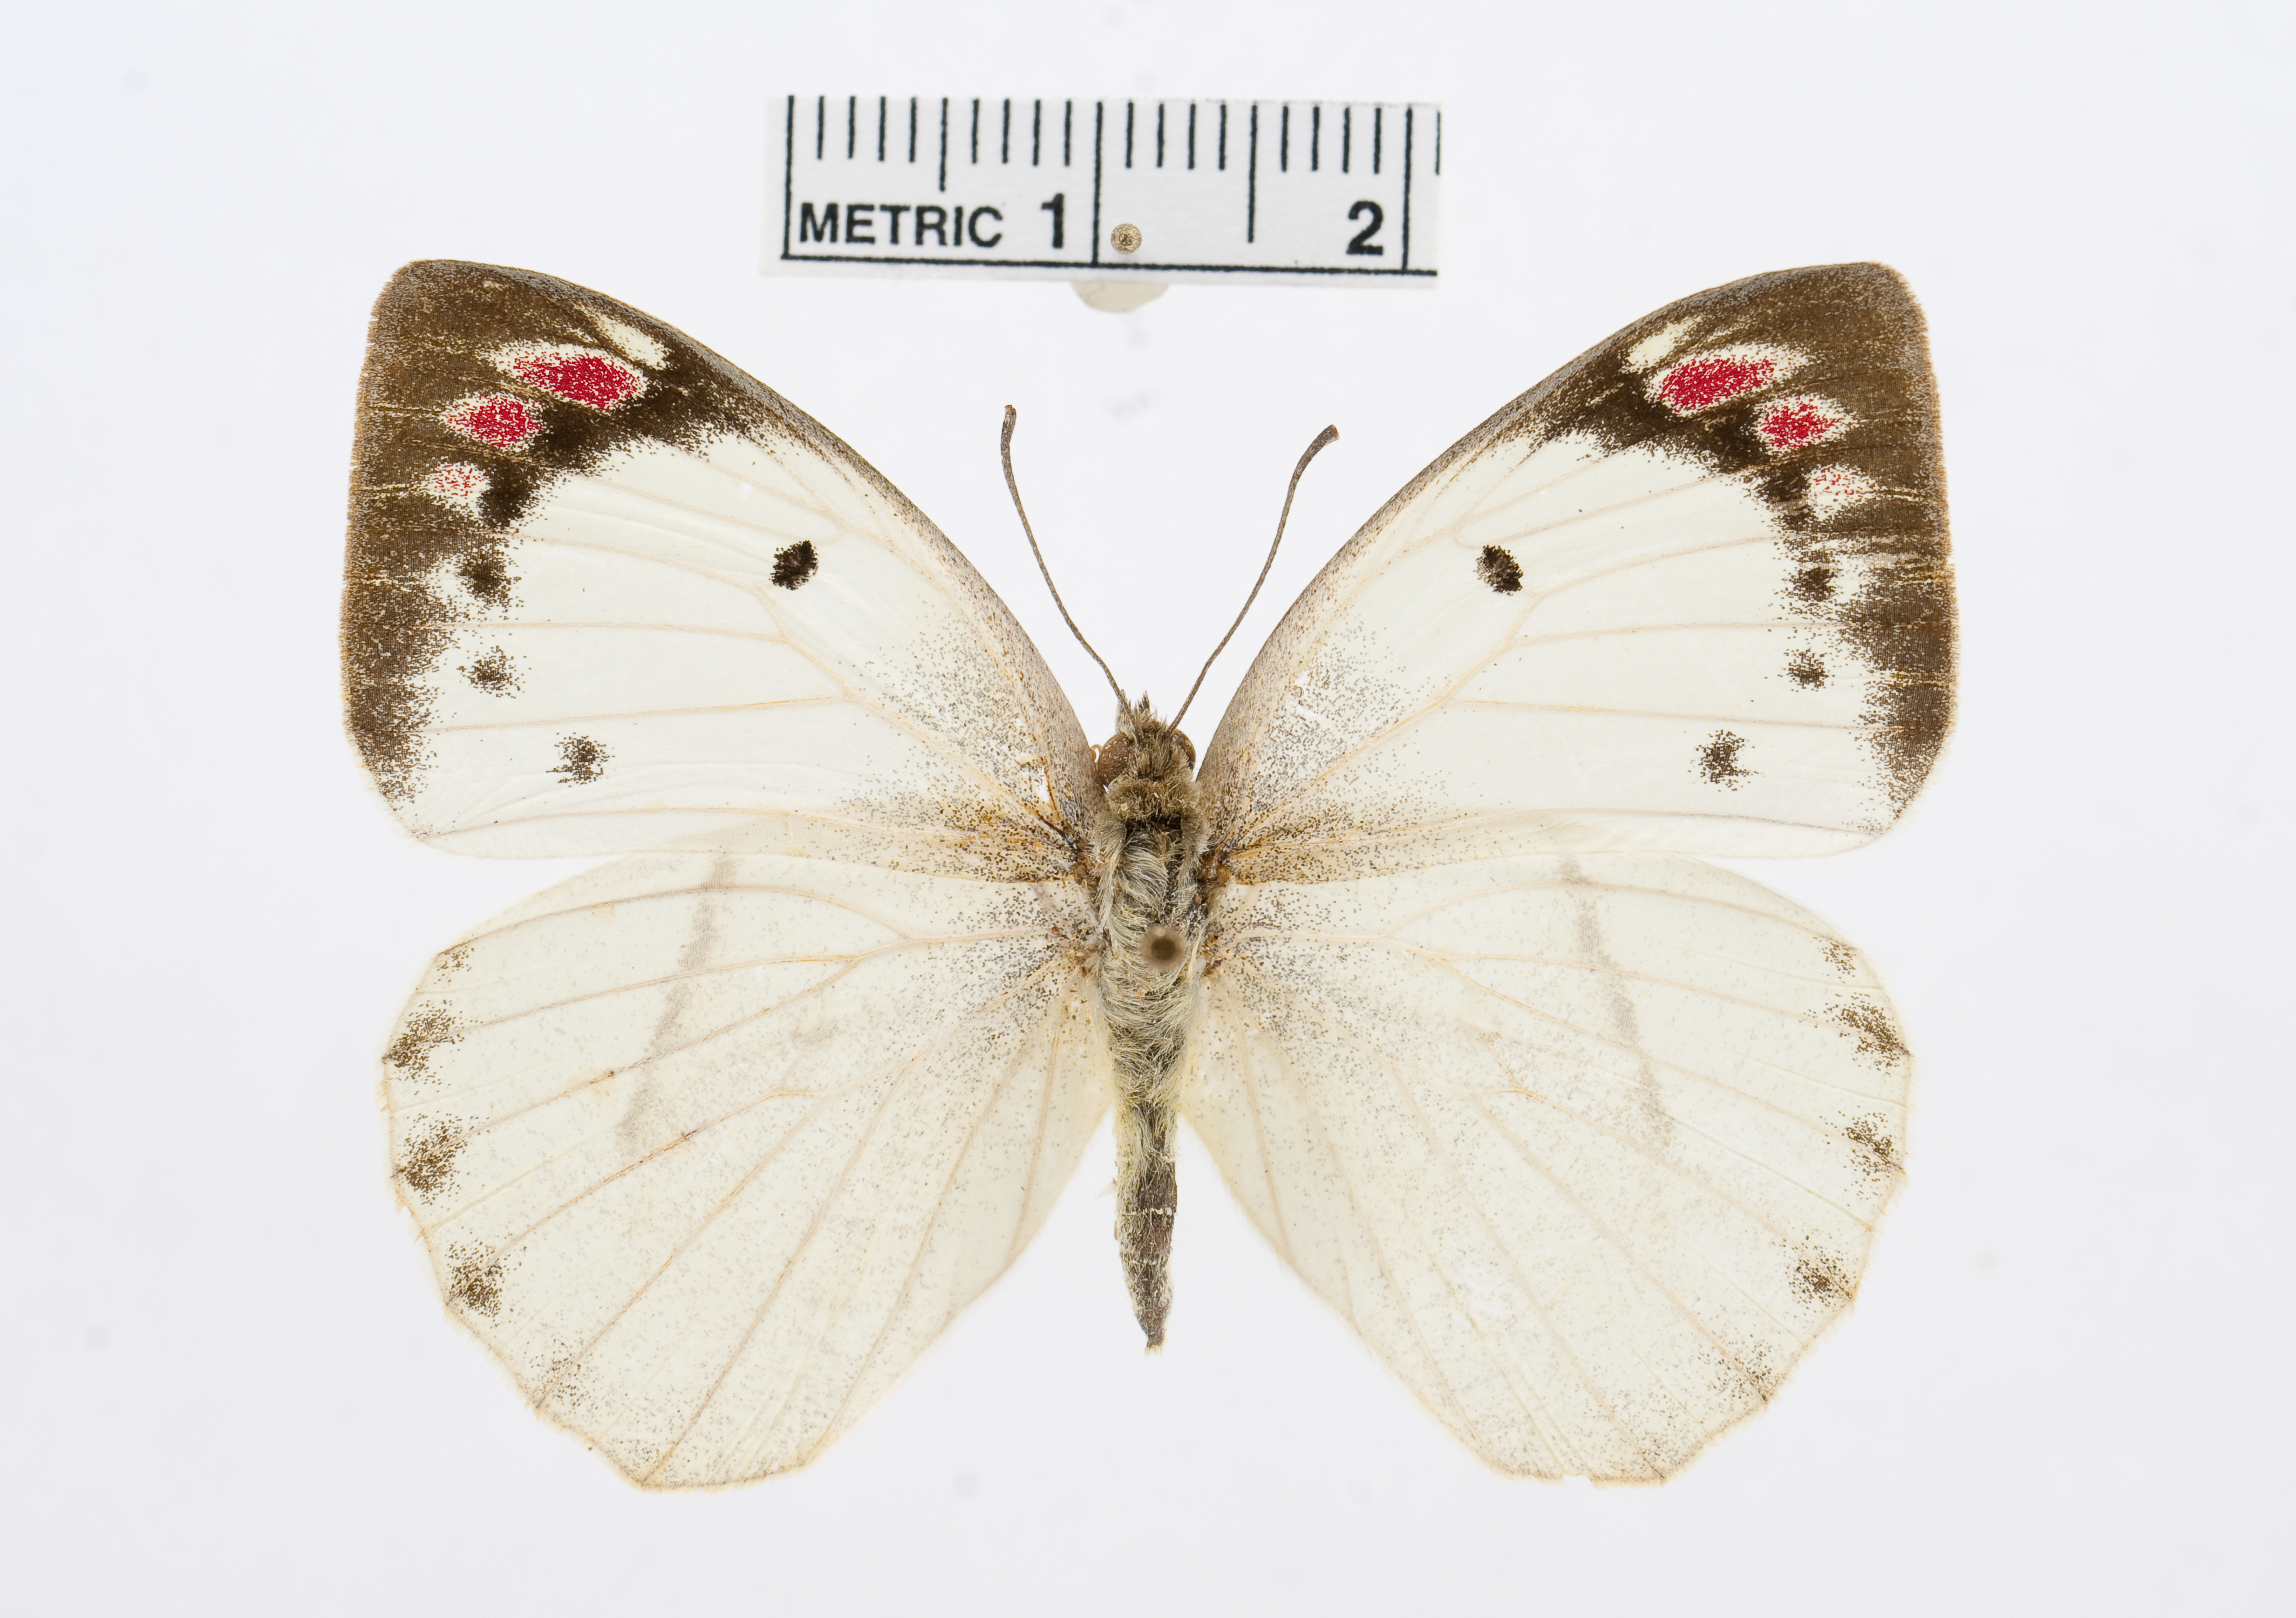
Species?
Colotis haetera
